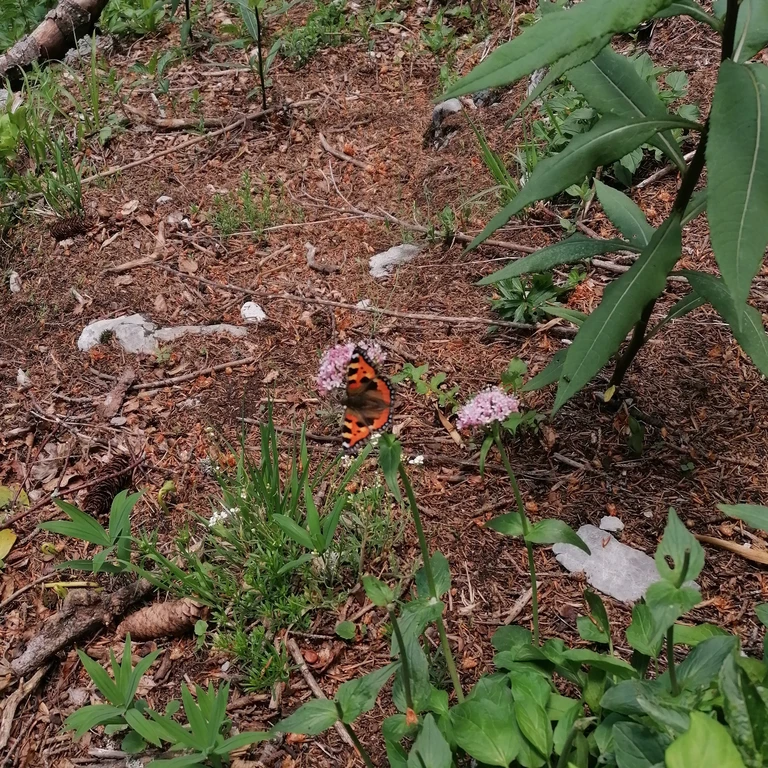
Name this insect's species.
Aglais urticae
